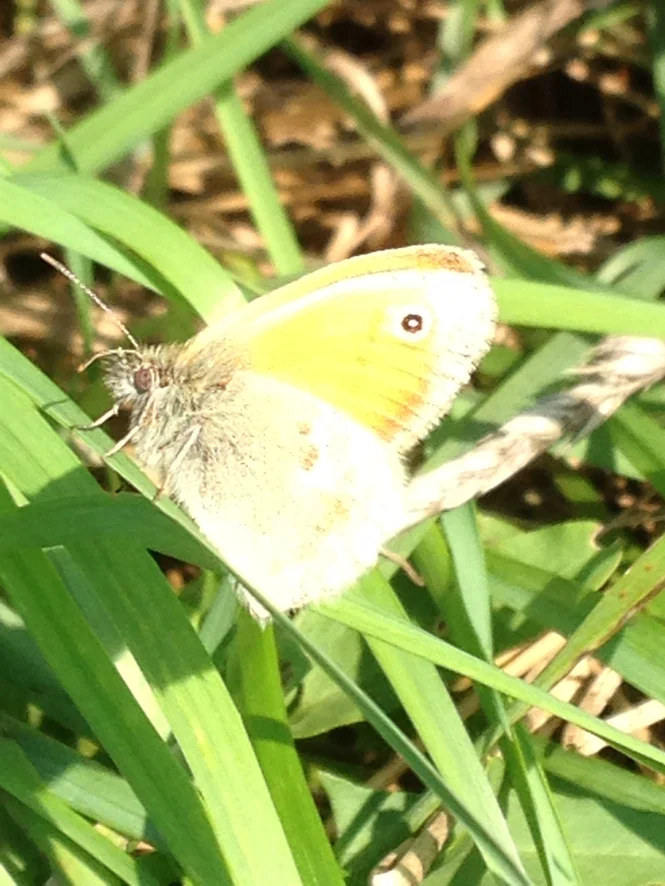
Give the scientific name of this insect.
Coenonympha pamphilus
